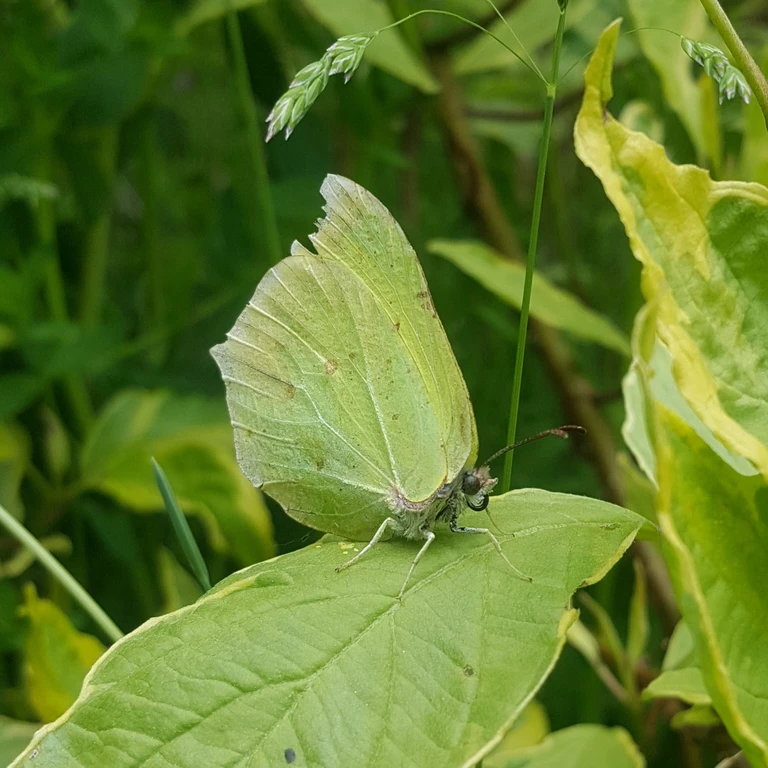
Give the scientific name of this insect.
Gonepteryx rhamni
